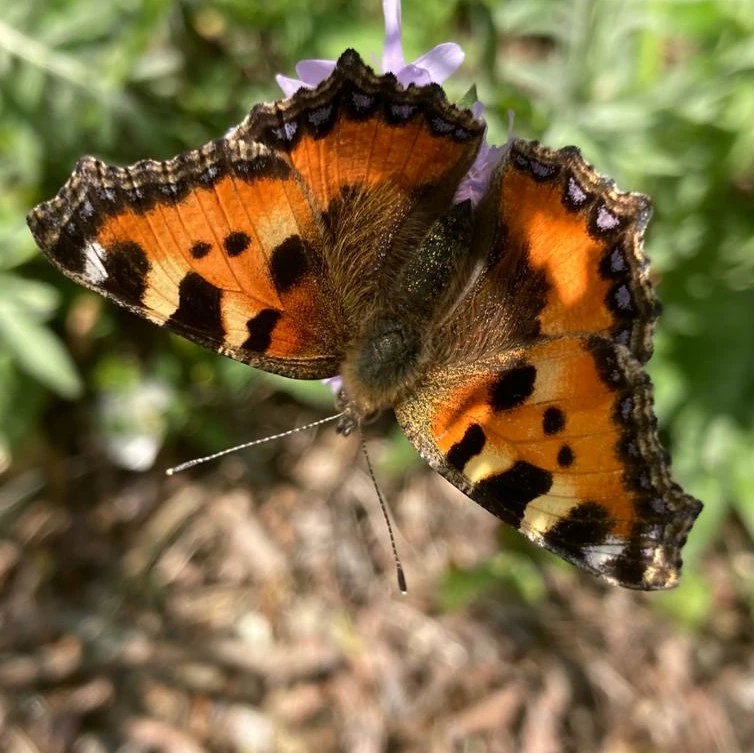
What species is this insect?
Aglais urticae
